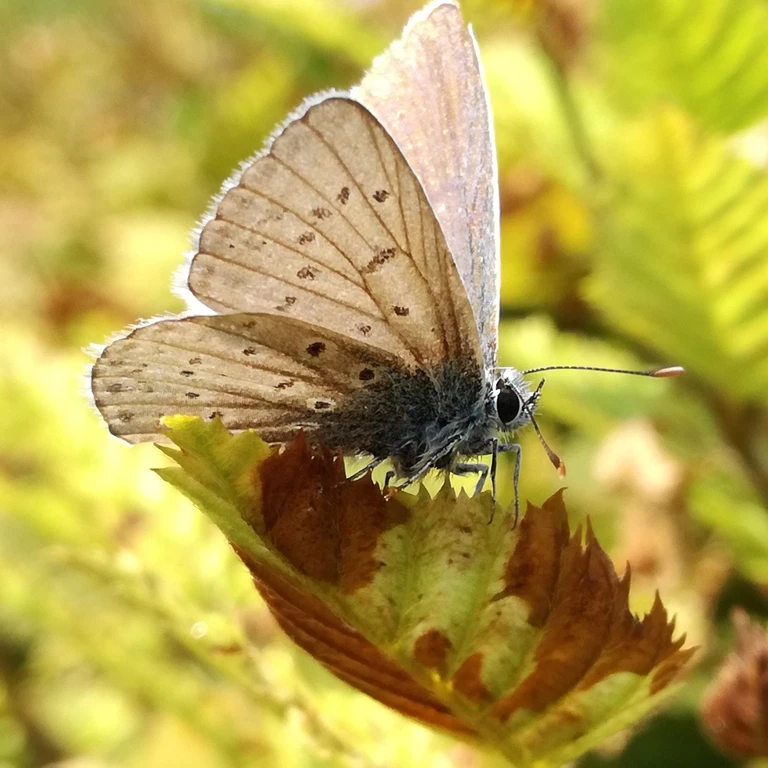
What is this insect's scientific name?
Polyommatus icarus
